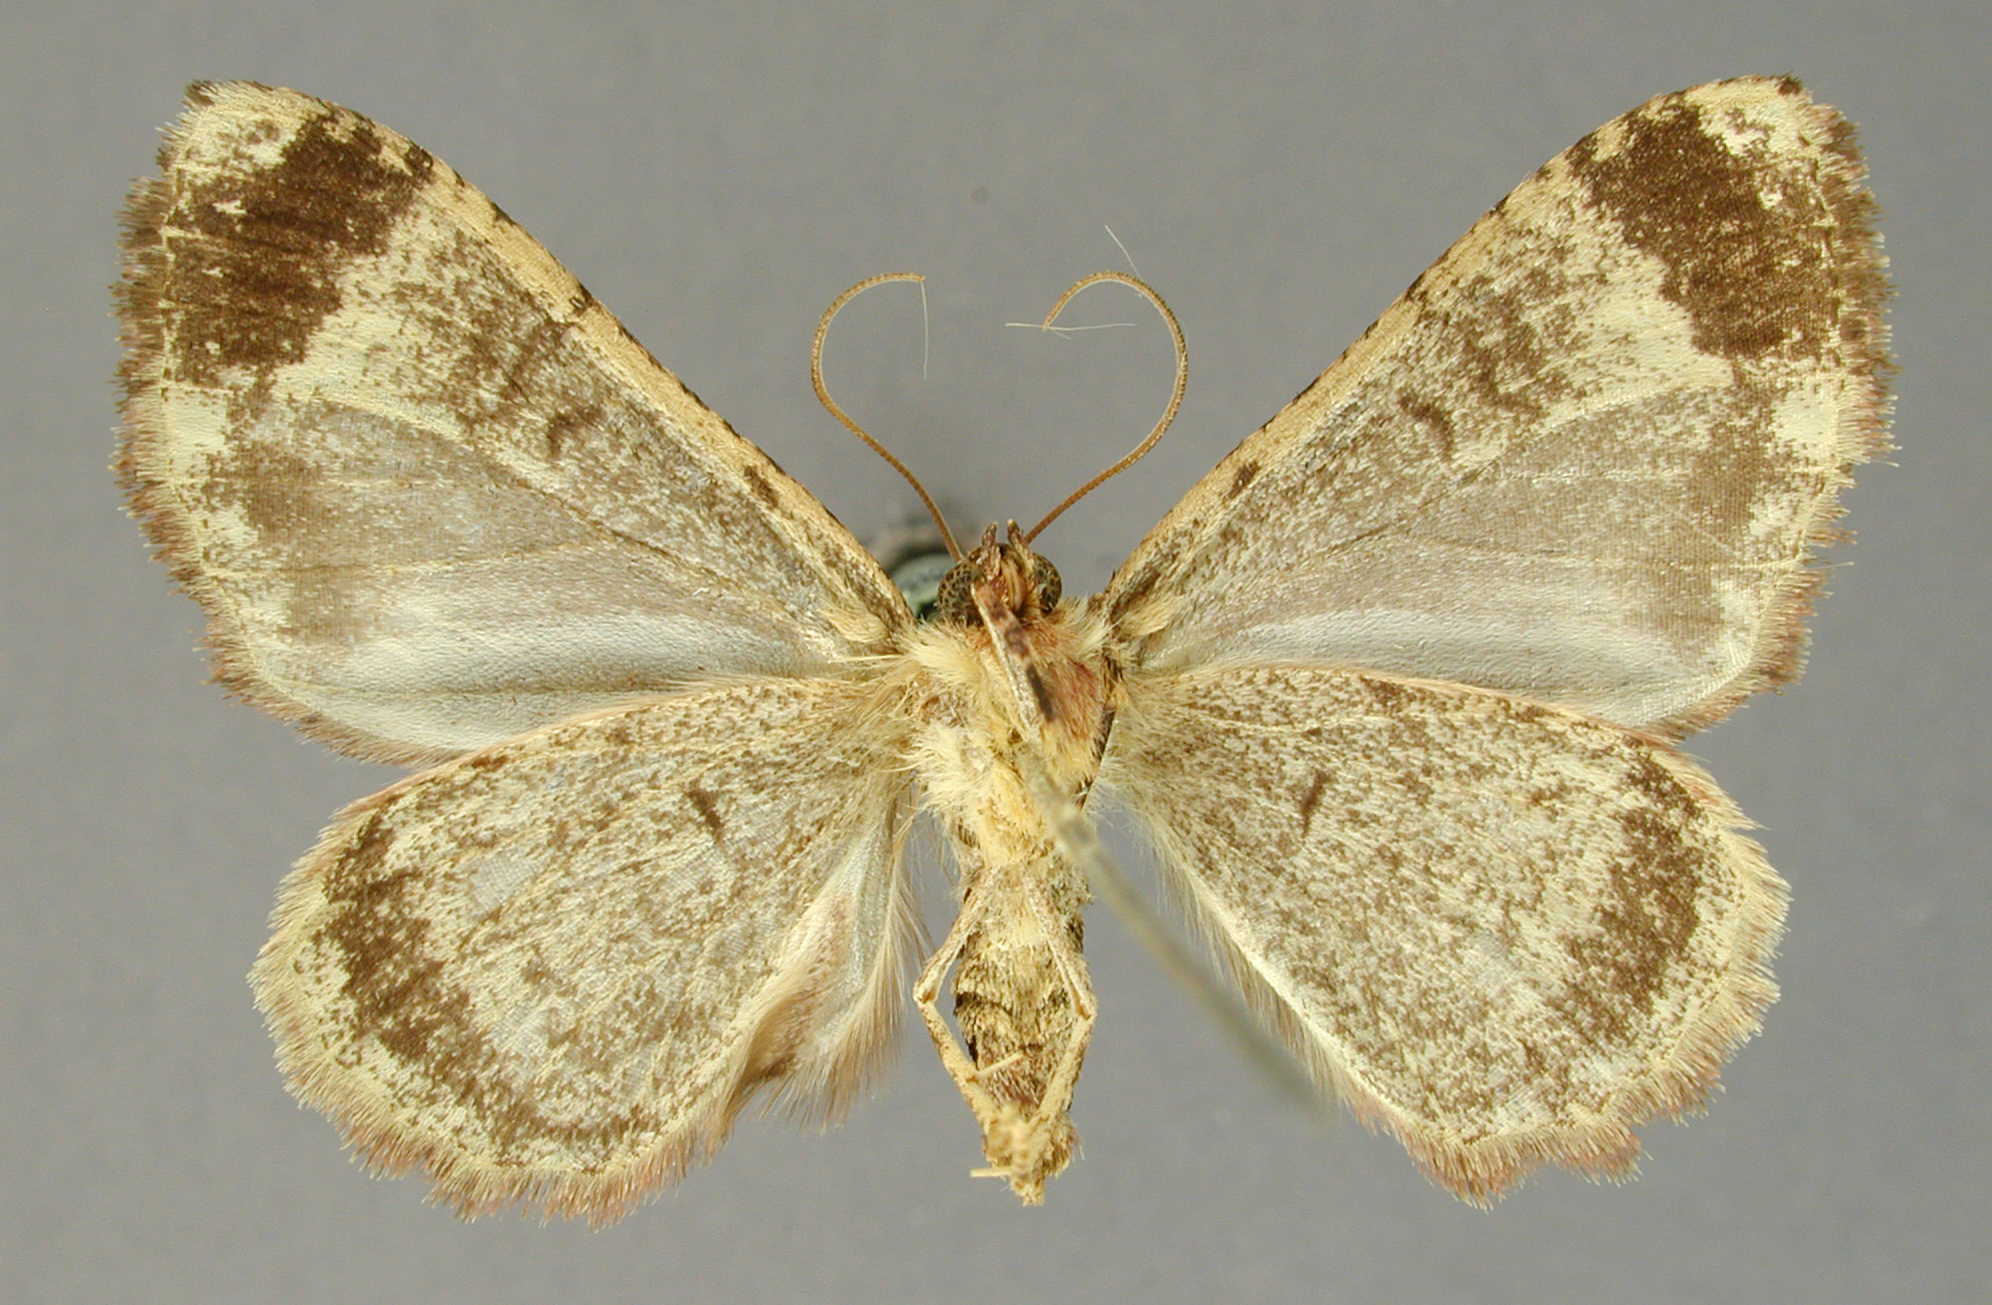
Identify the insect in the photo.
Rhopalista improbaria
